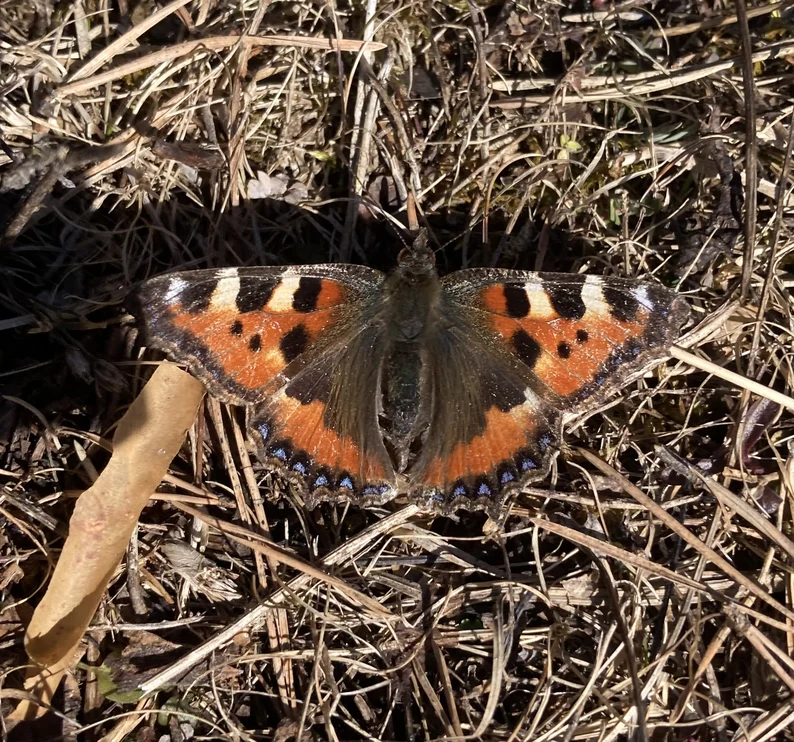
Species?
Aglais urticae
